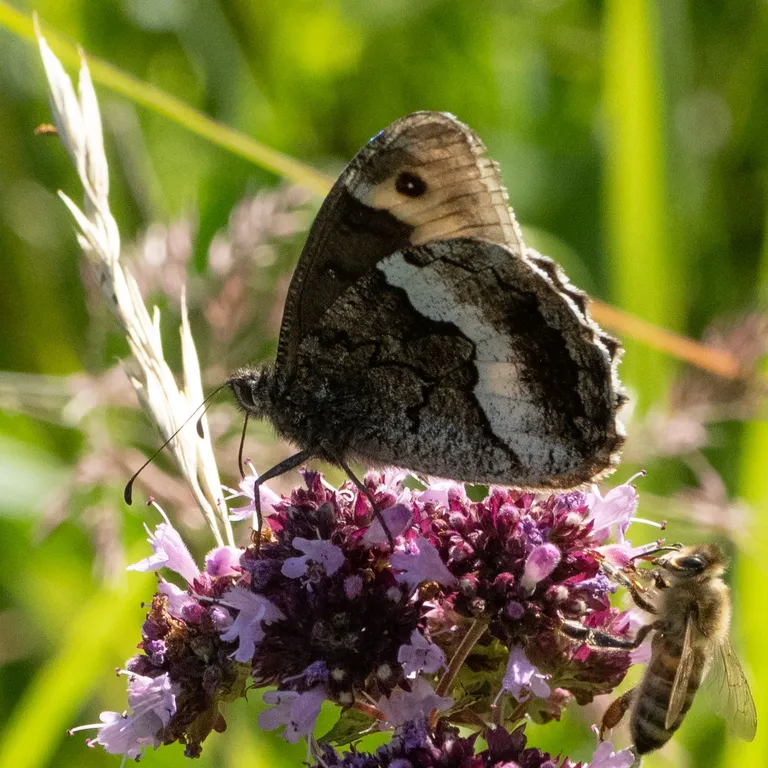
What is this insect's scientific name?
Hipparchia alcyone
